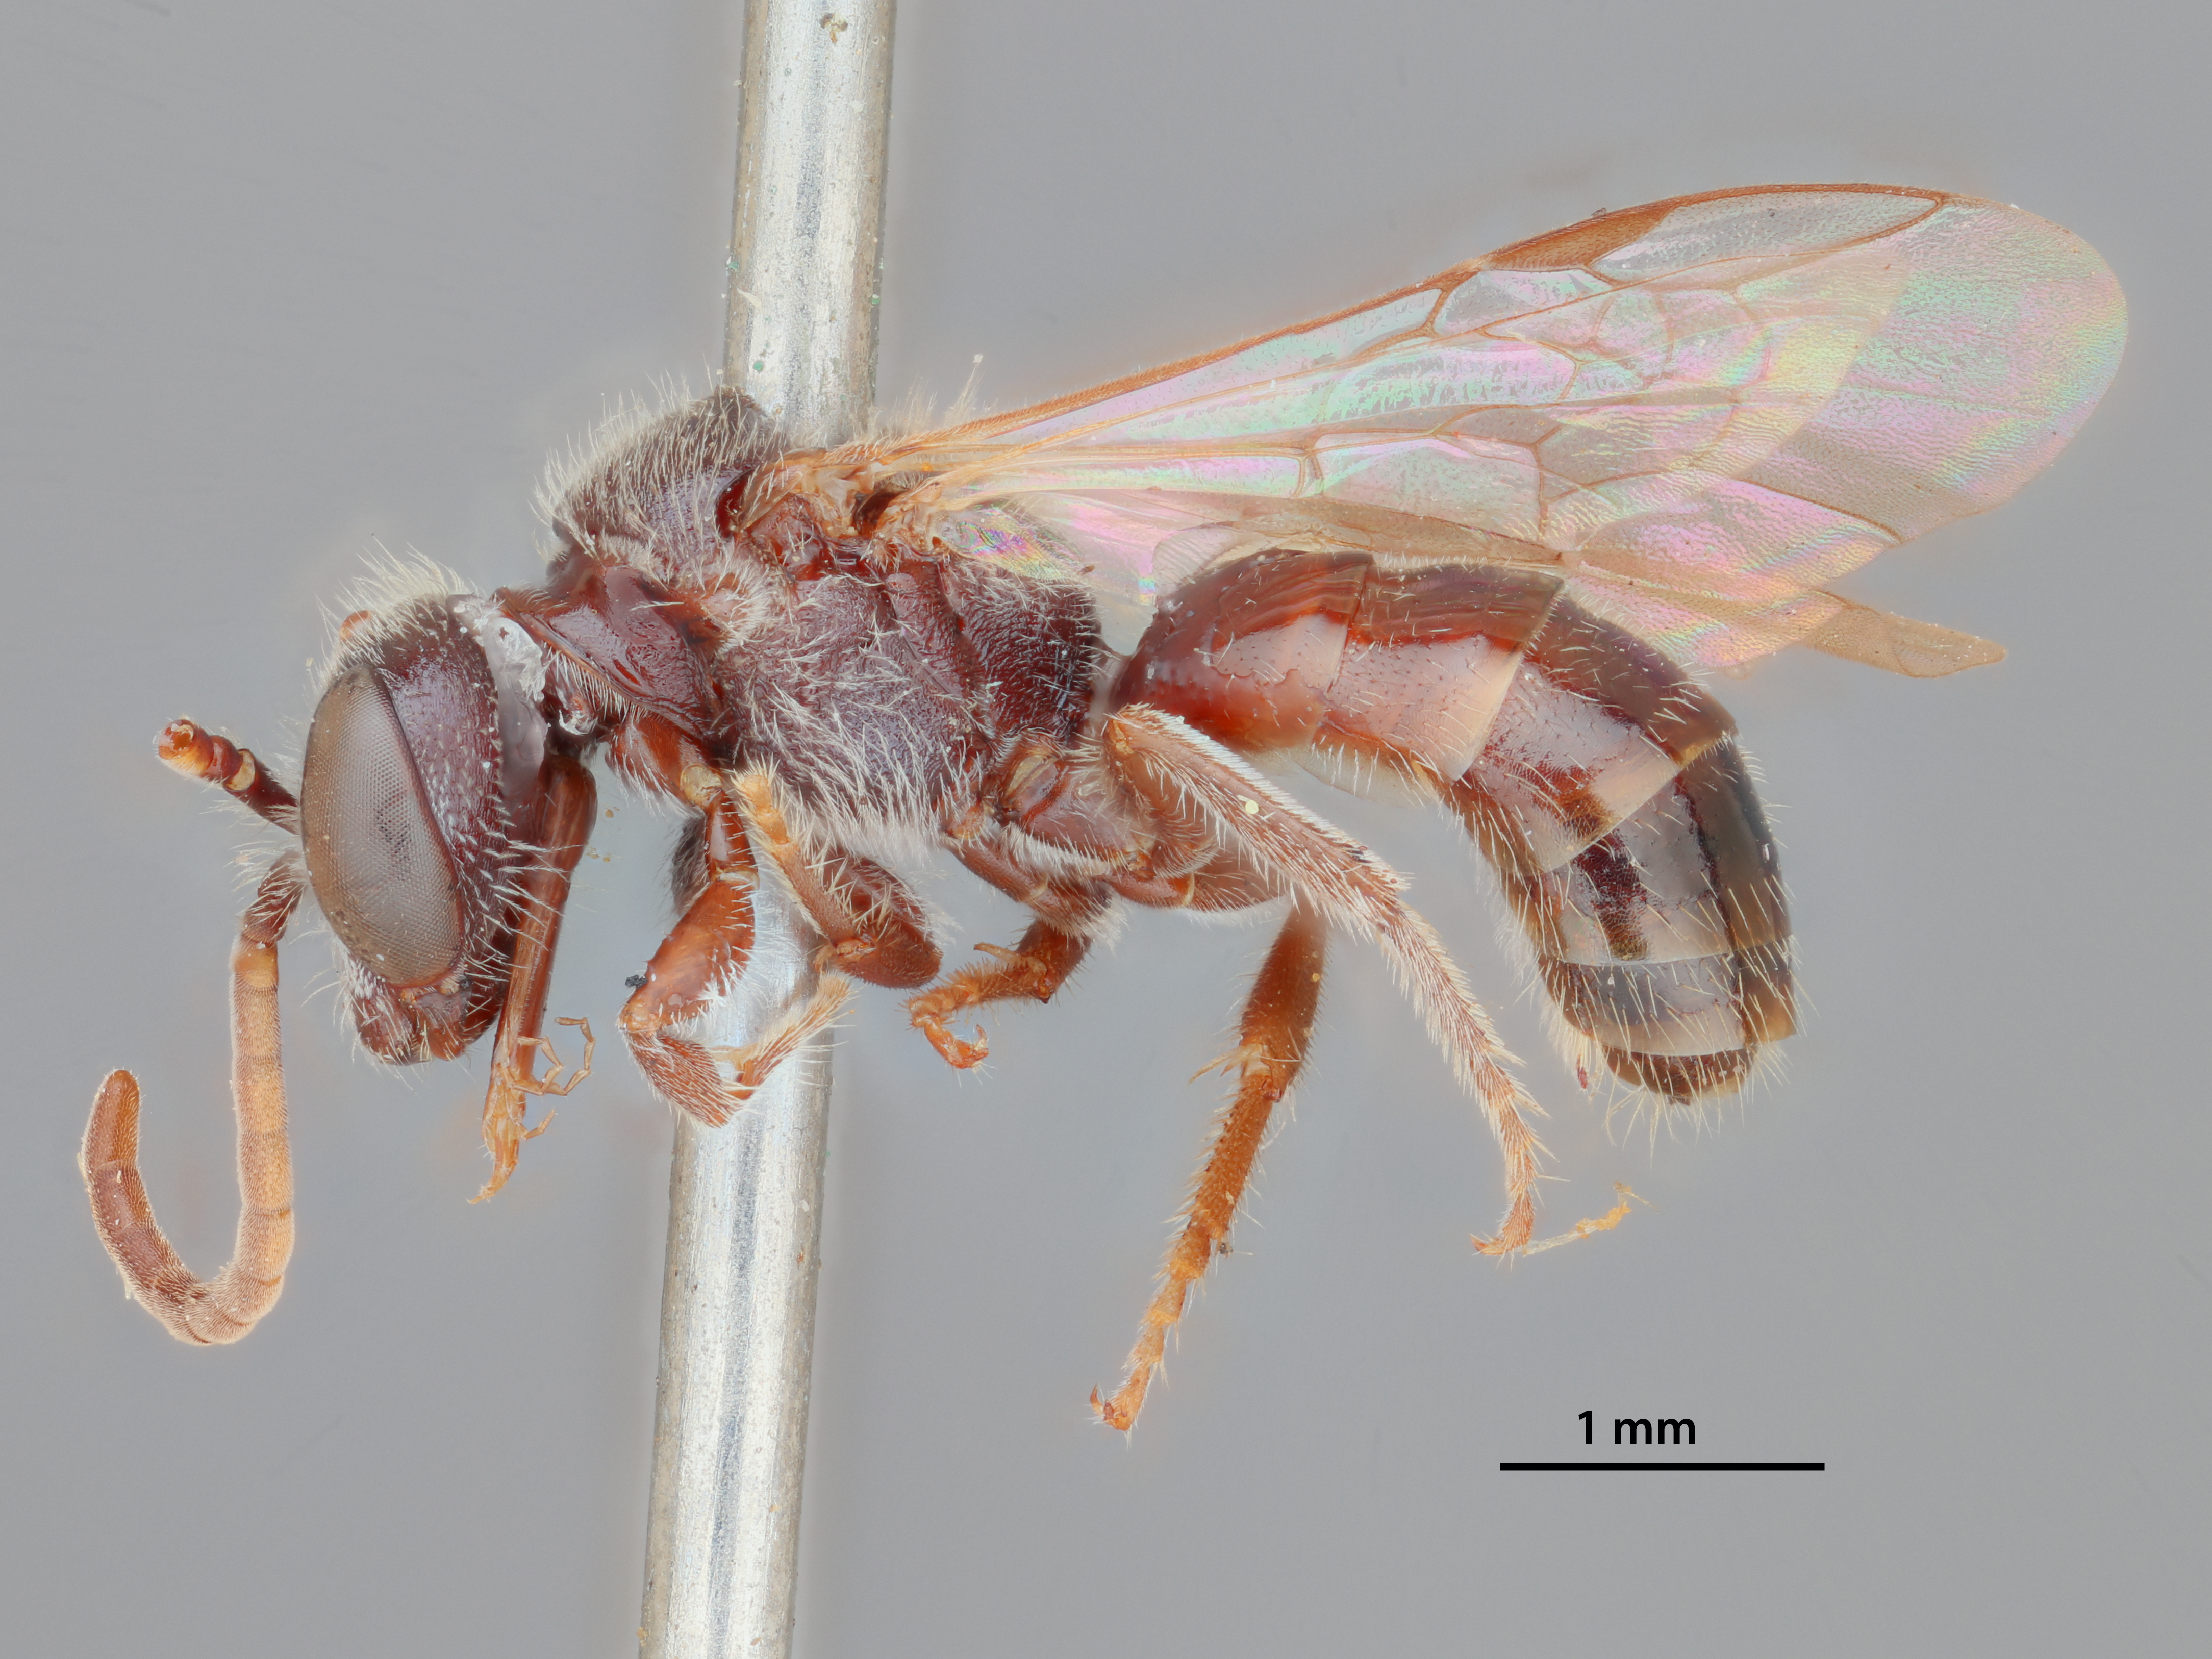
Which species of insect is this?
Evylaeus divergenoides
